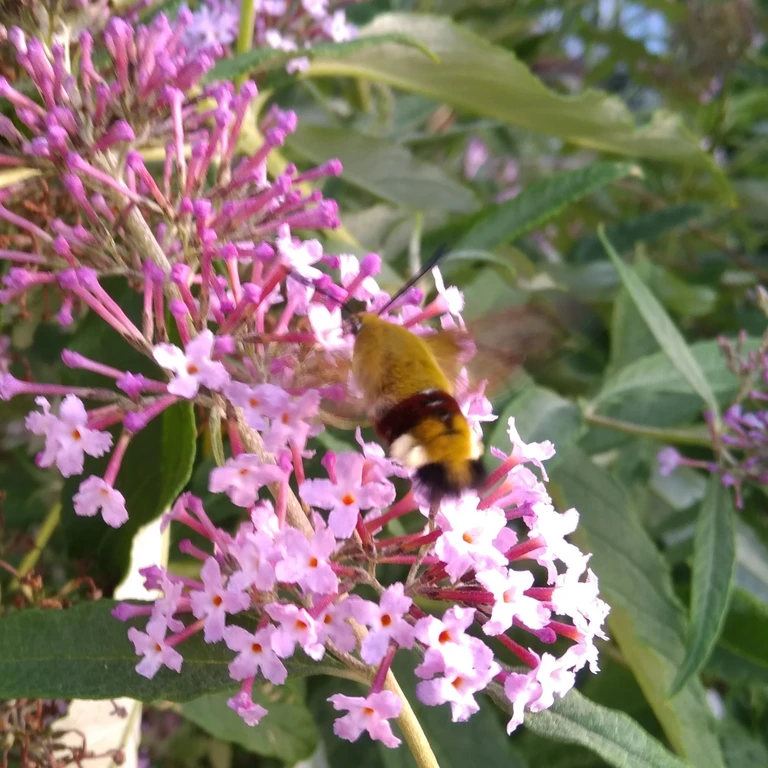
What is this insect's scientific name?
Hemaris fuciformis
